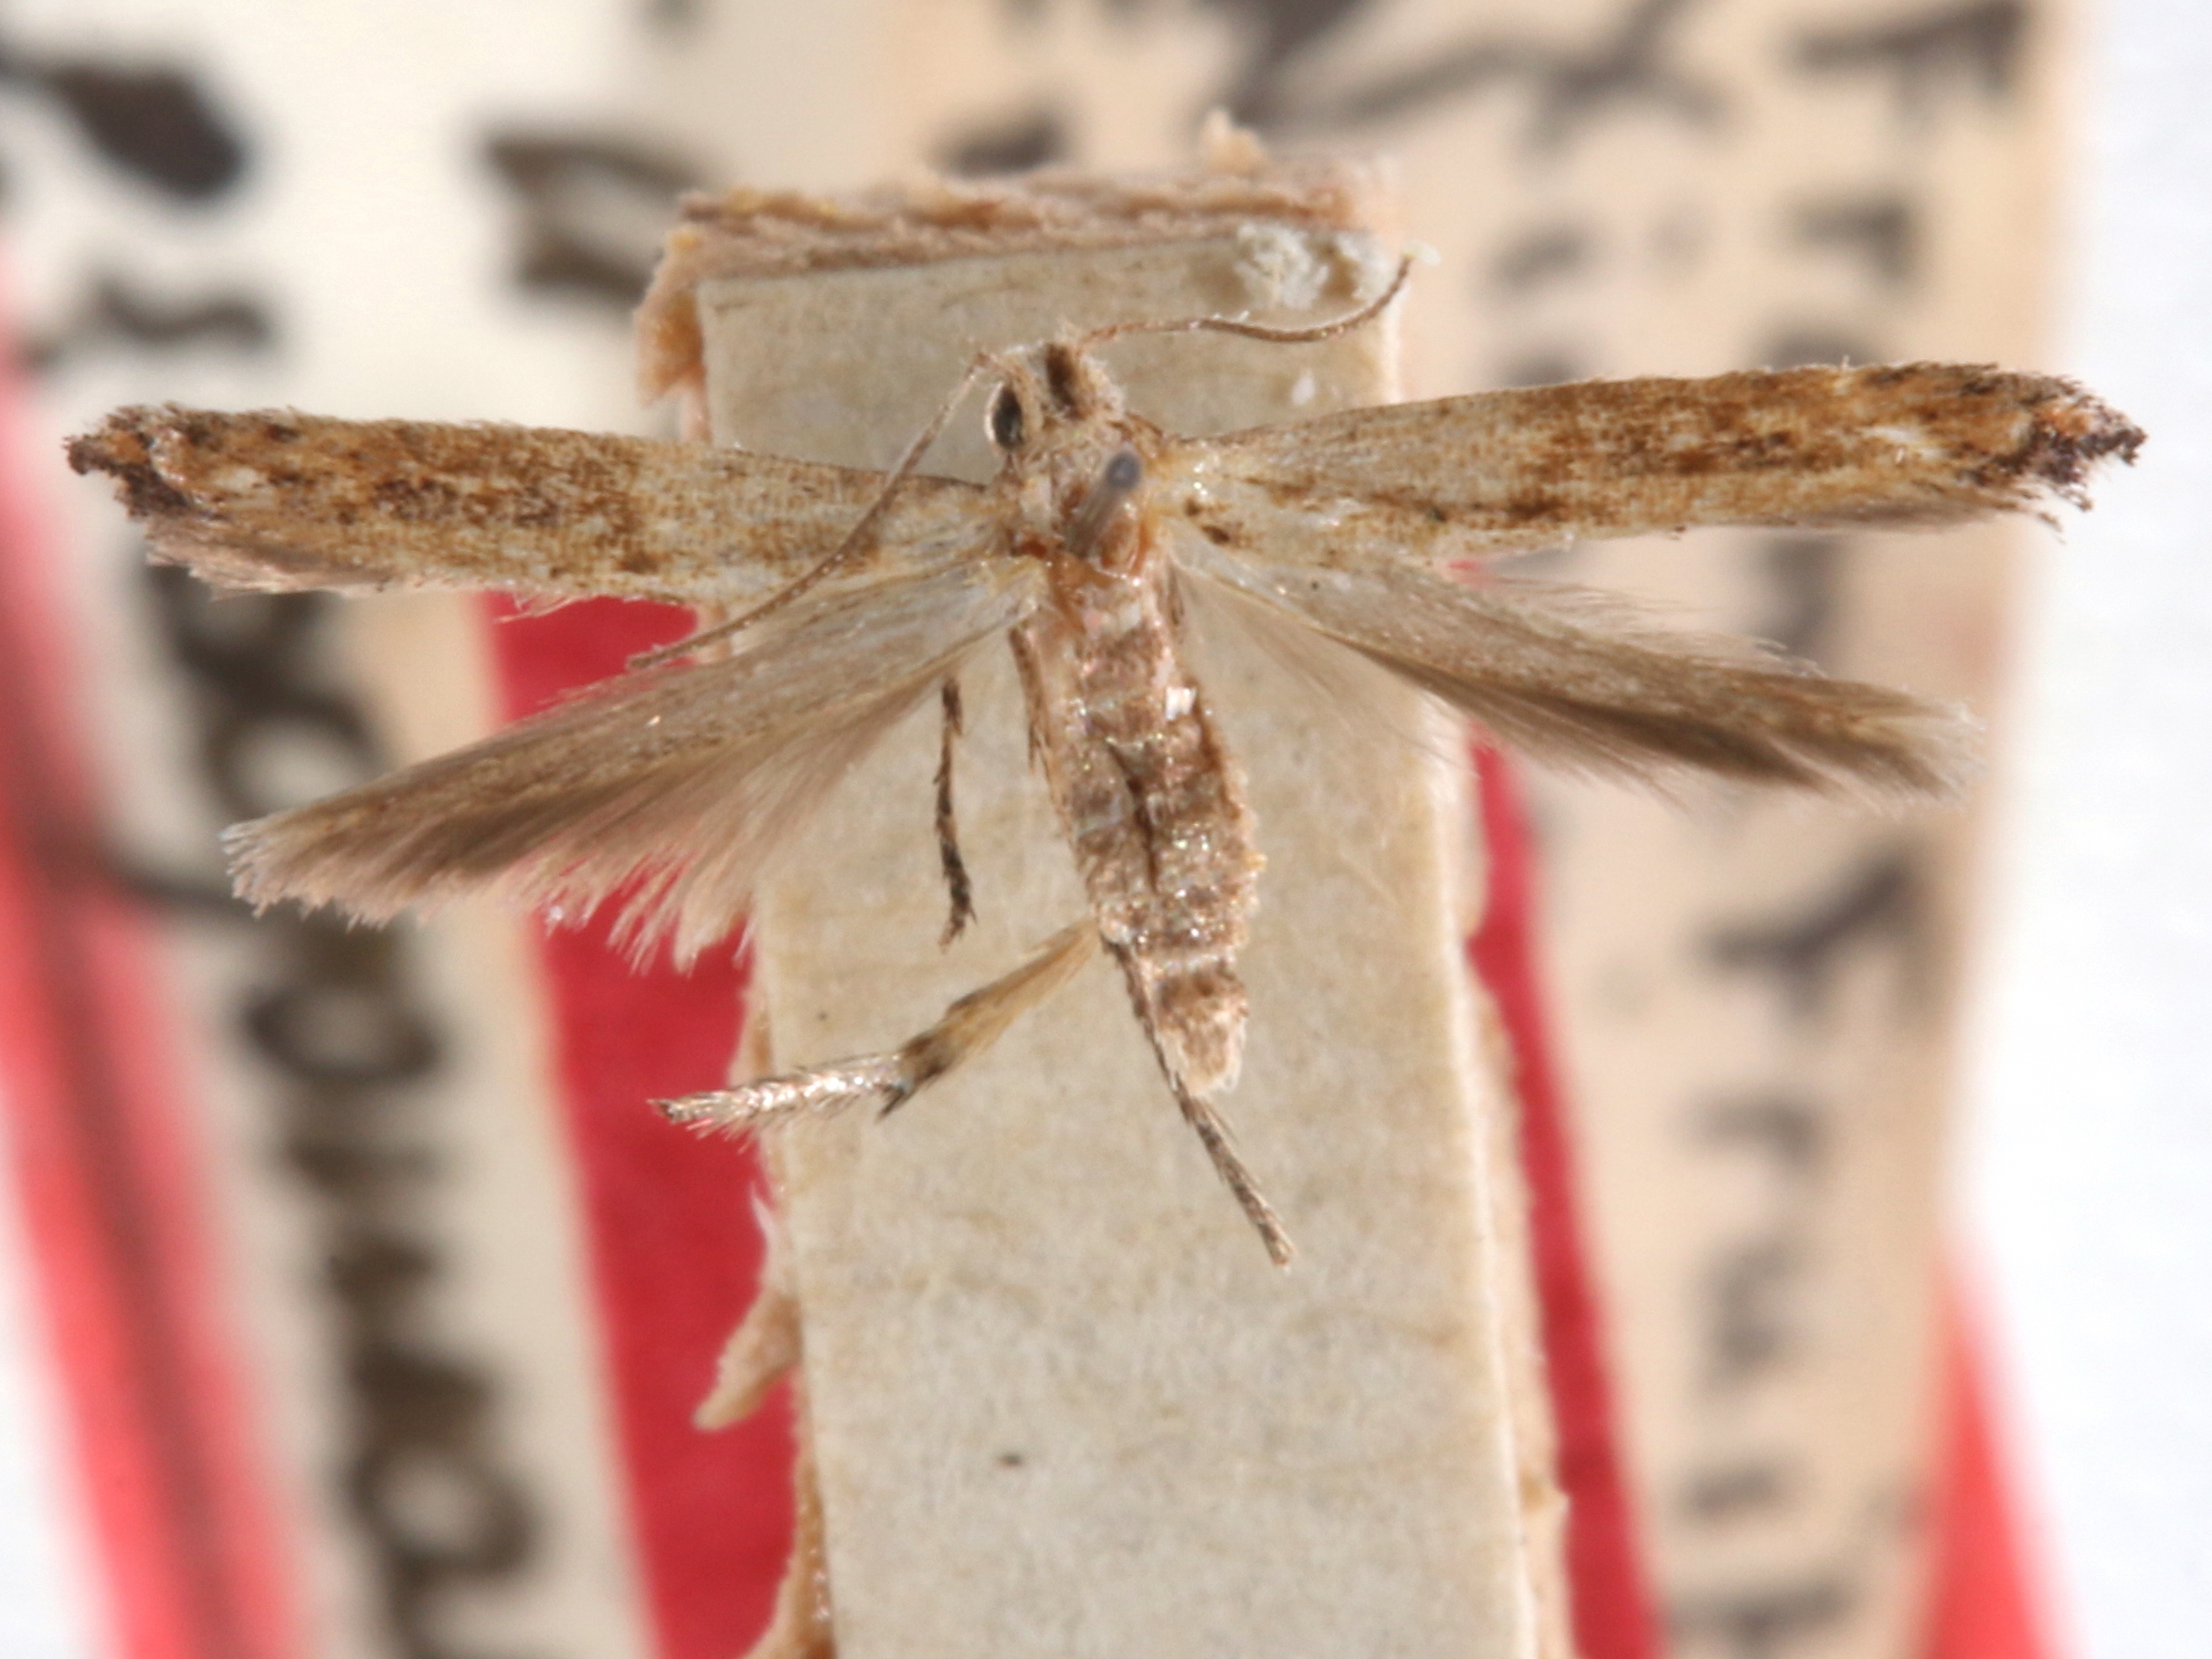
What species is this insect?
Parochromolopis floridana
